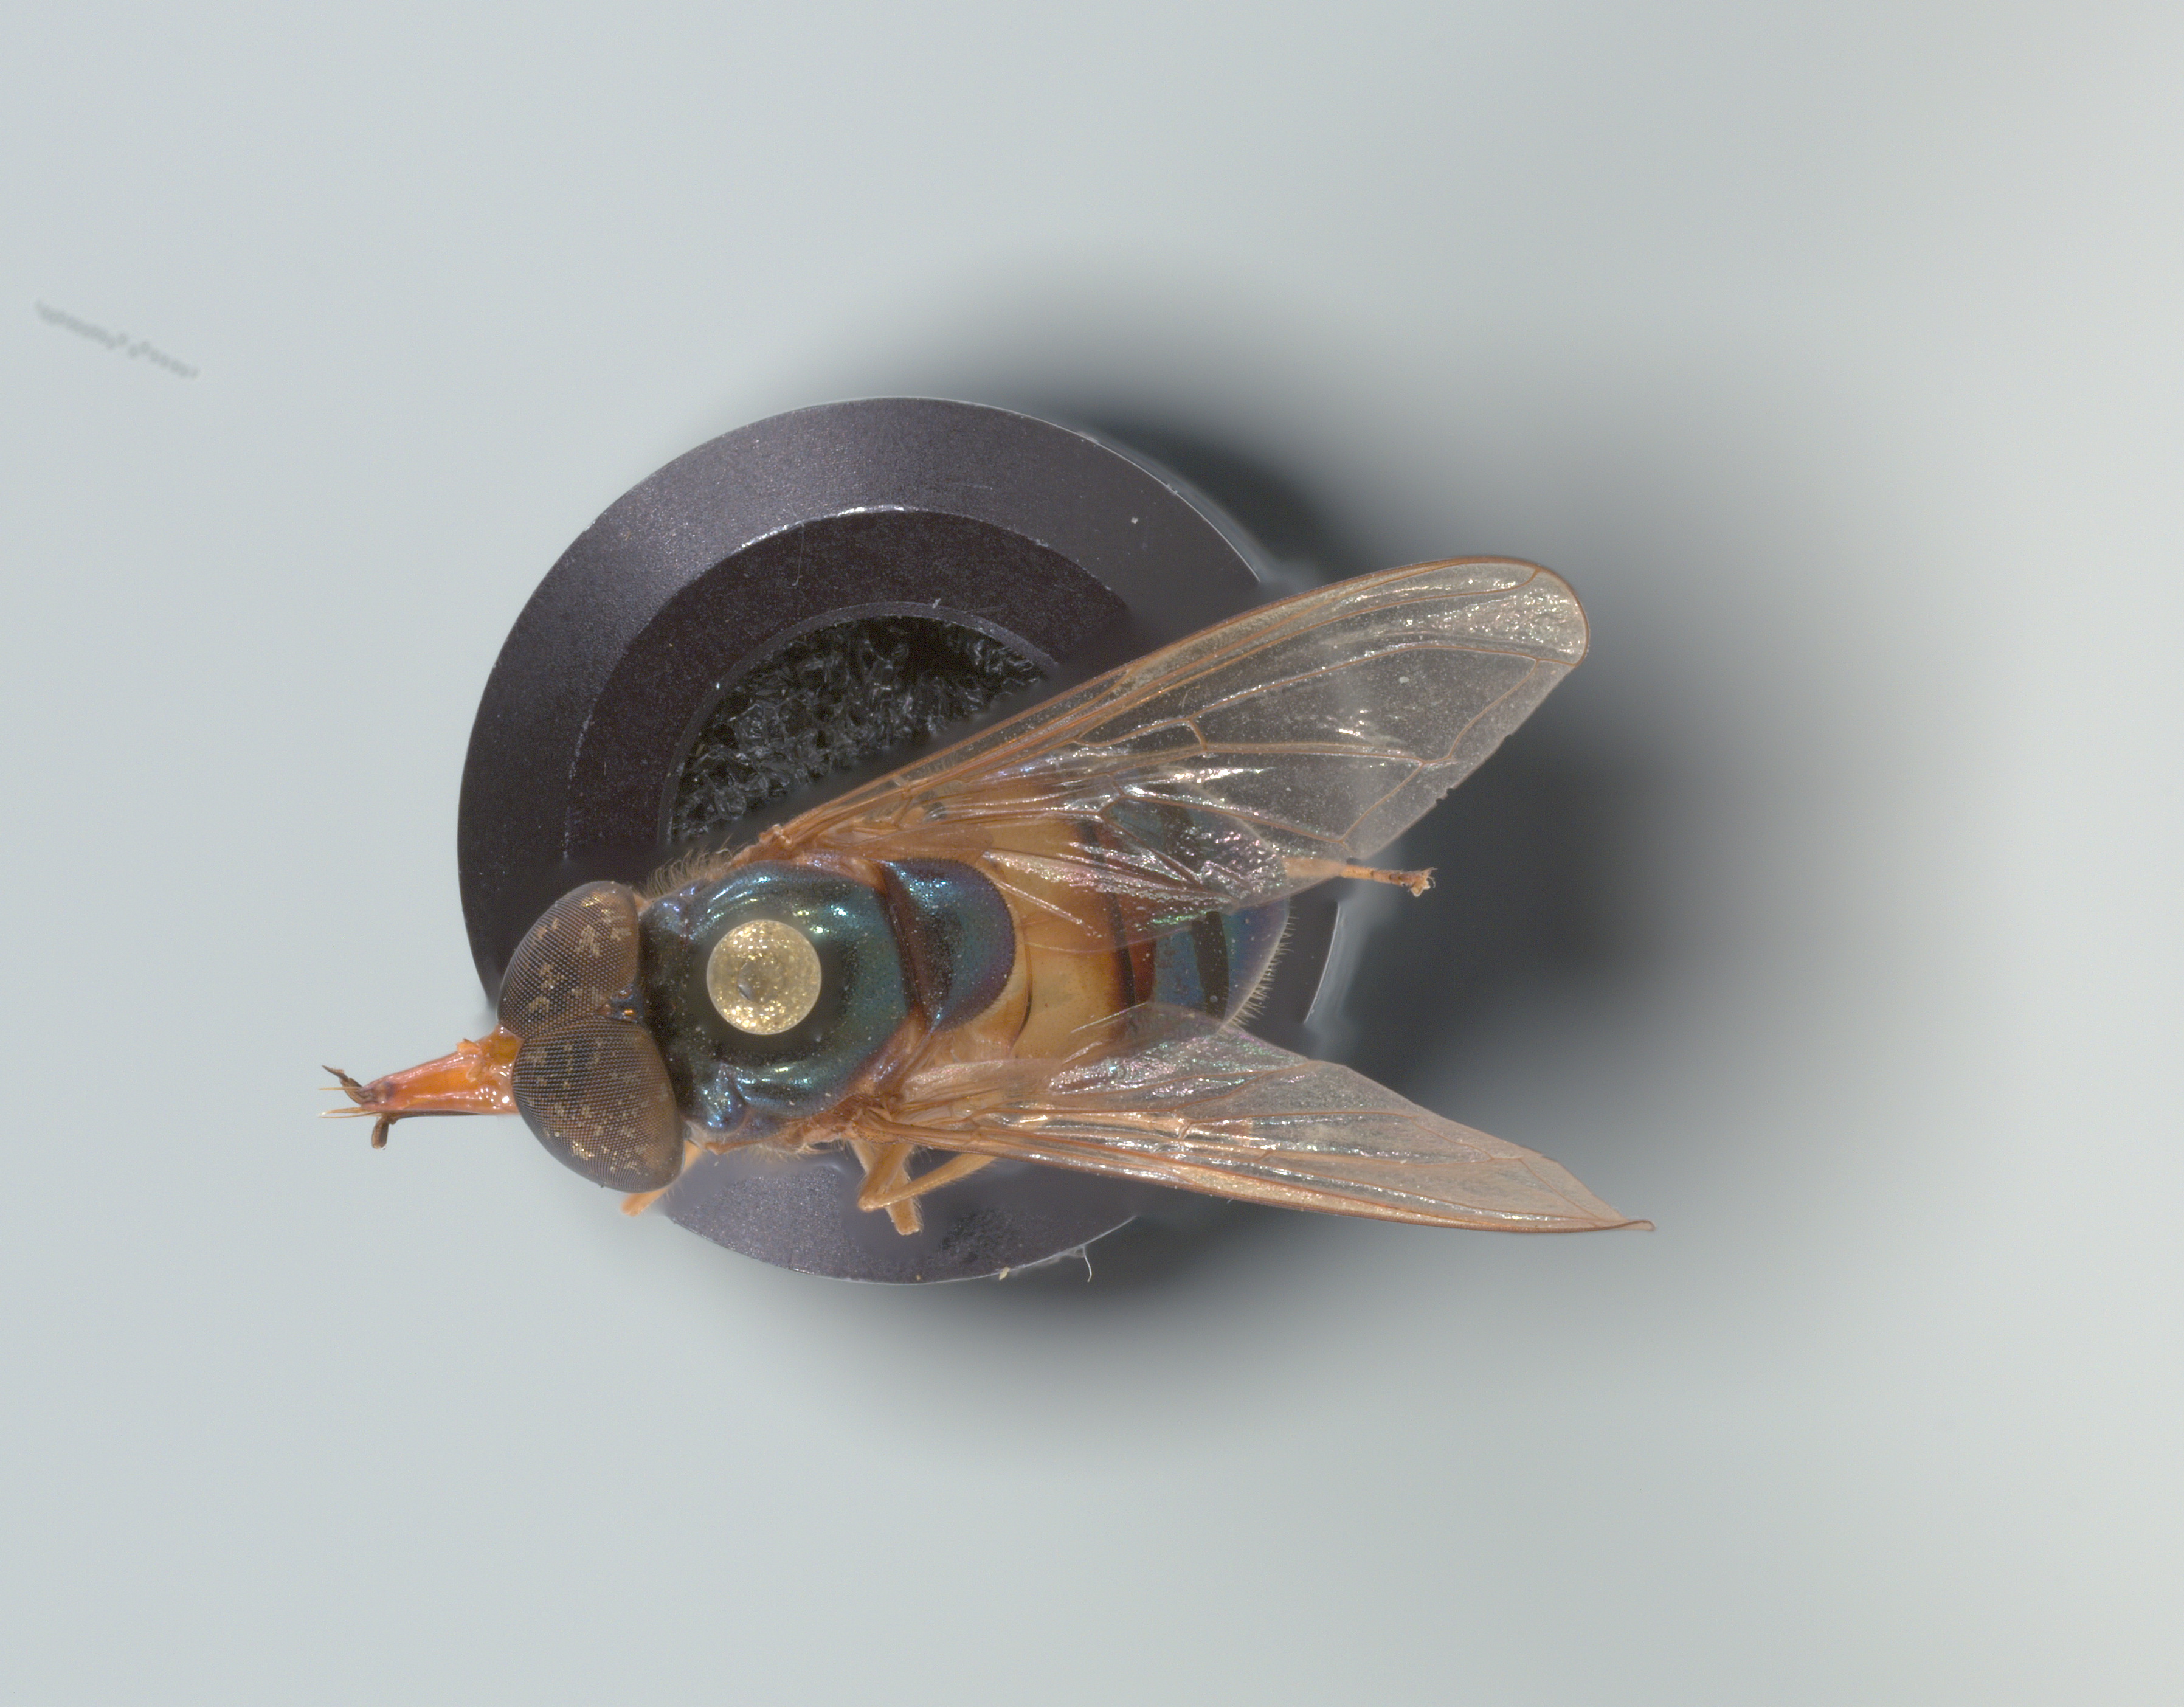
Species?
Rhingia caerulescens
